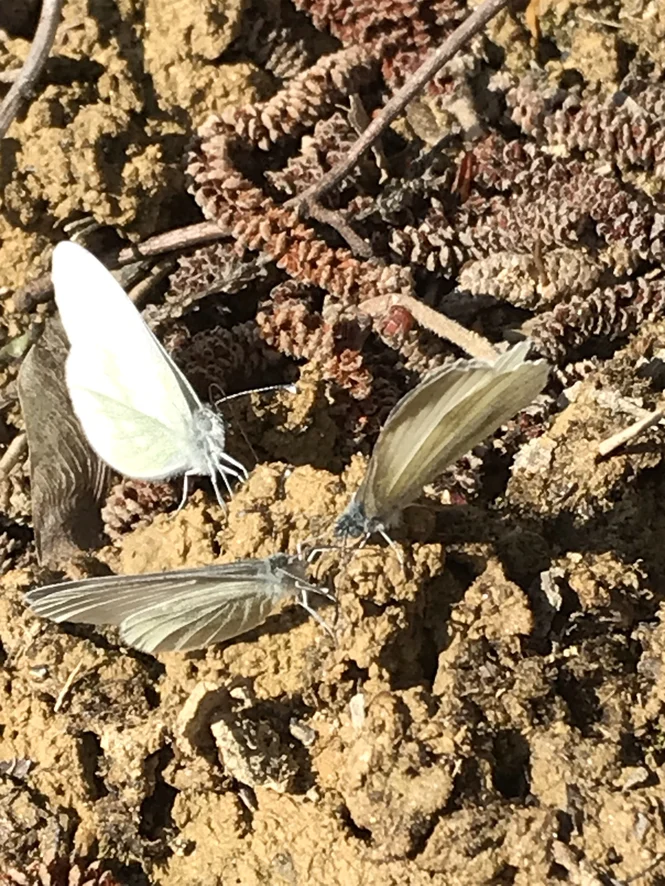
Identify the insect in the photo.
Leptidea sinapis/juvernica
